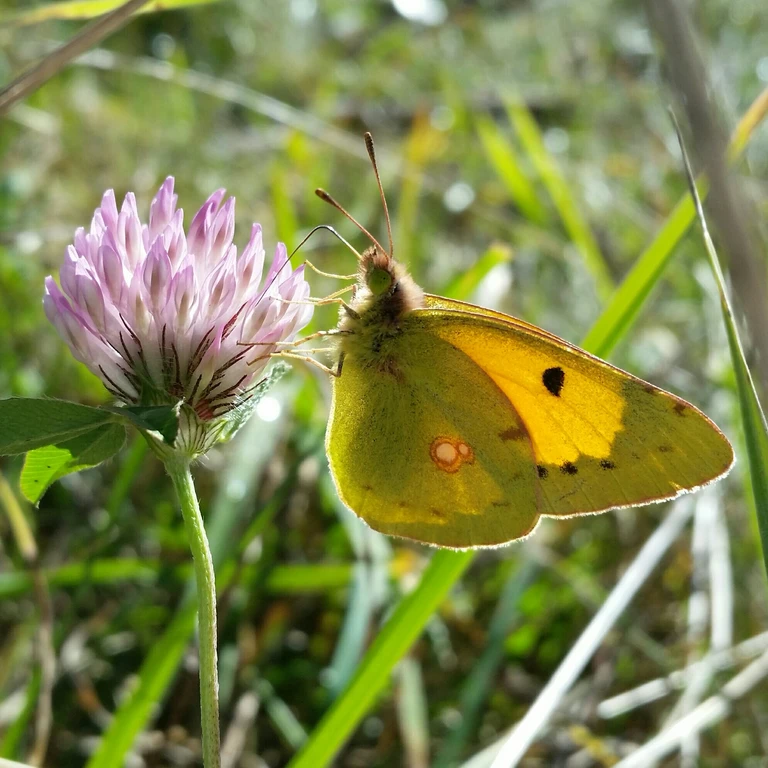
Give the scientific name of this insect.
Colias croceus
